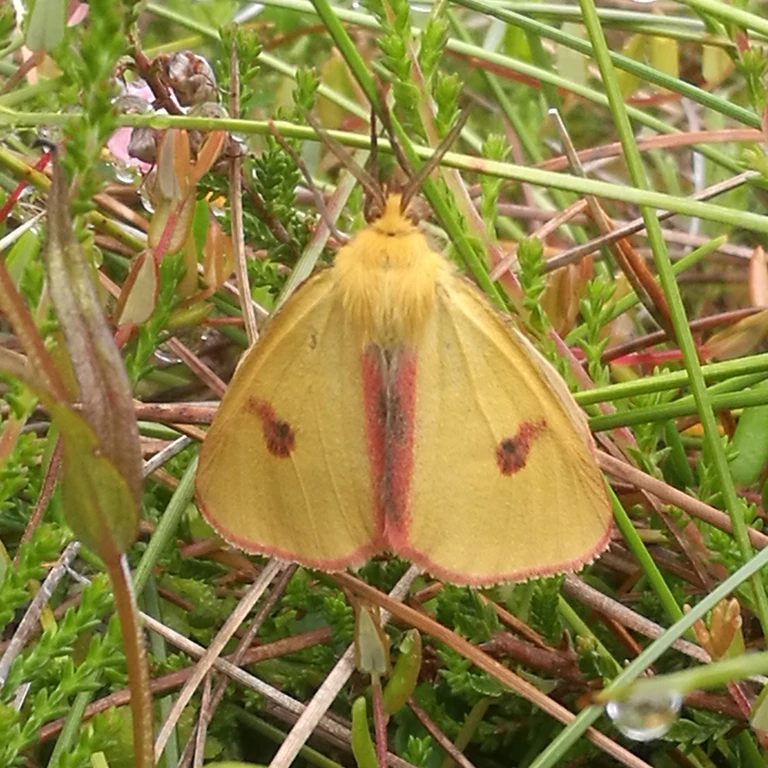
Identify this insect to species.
Diacrisia sannio
